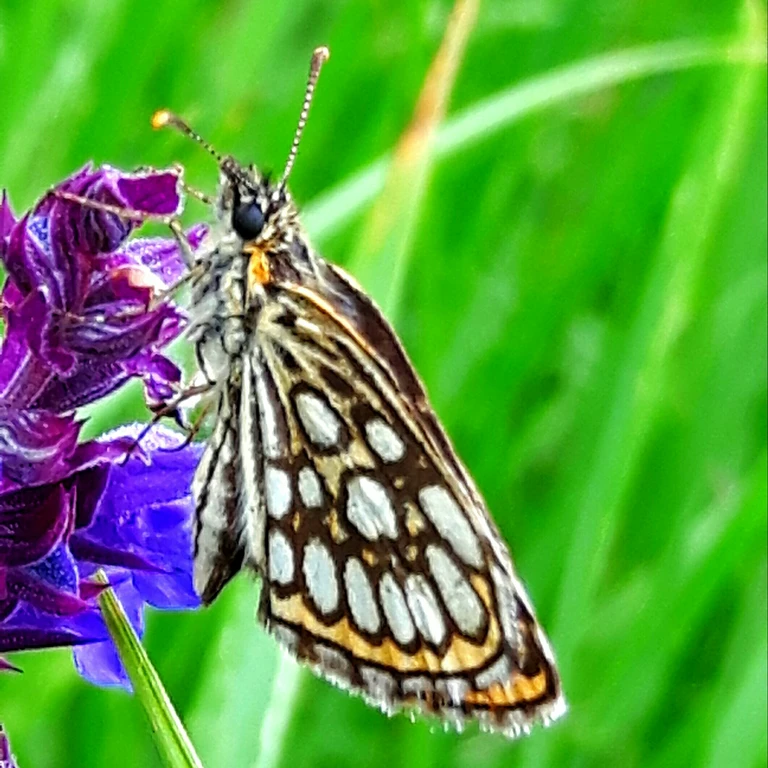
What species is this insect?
Heteropterus morpheus
